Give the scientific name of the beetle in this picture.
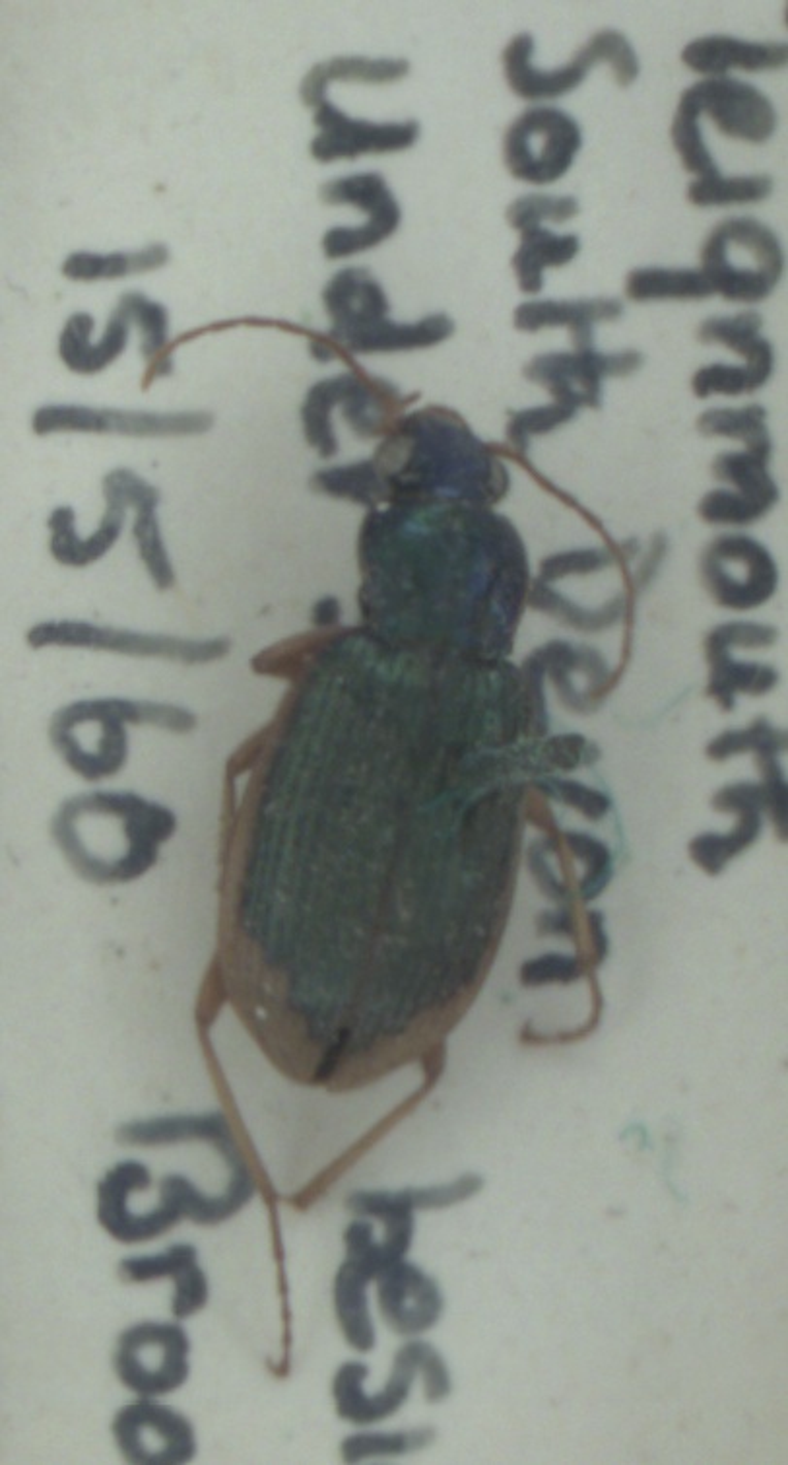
Chlaenius vestitus
